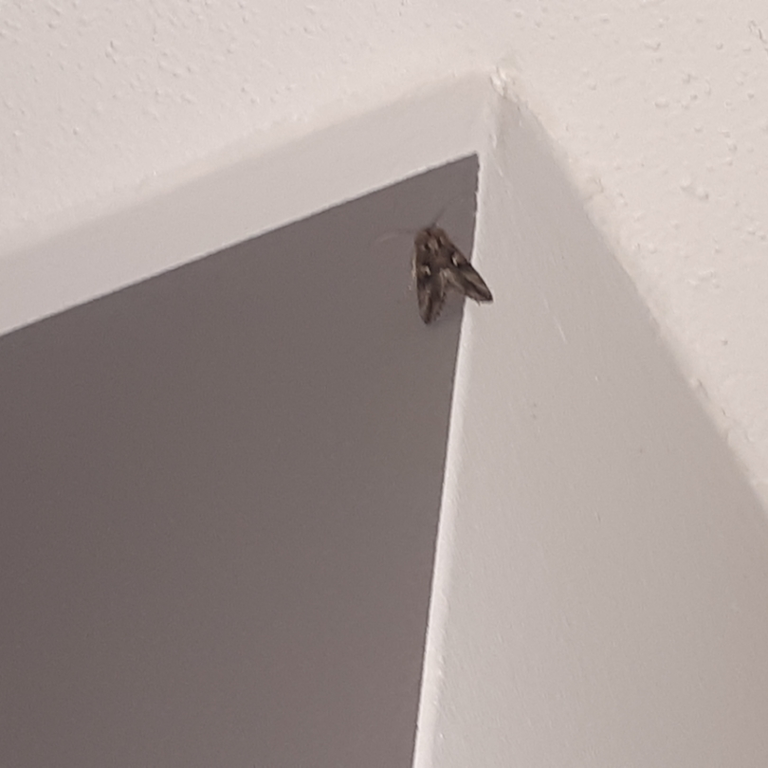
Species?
Autographa gamma
